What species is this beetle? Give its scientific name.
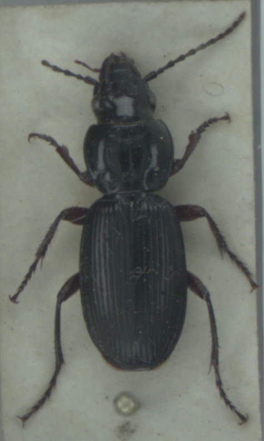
Pterostichus madidus
